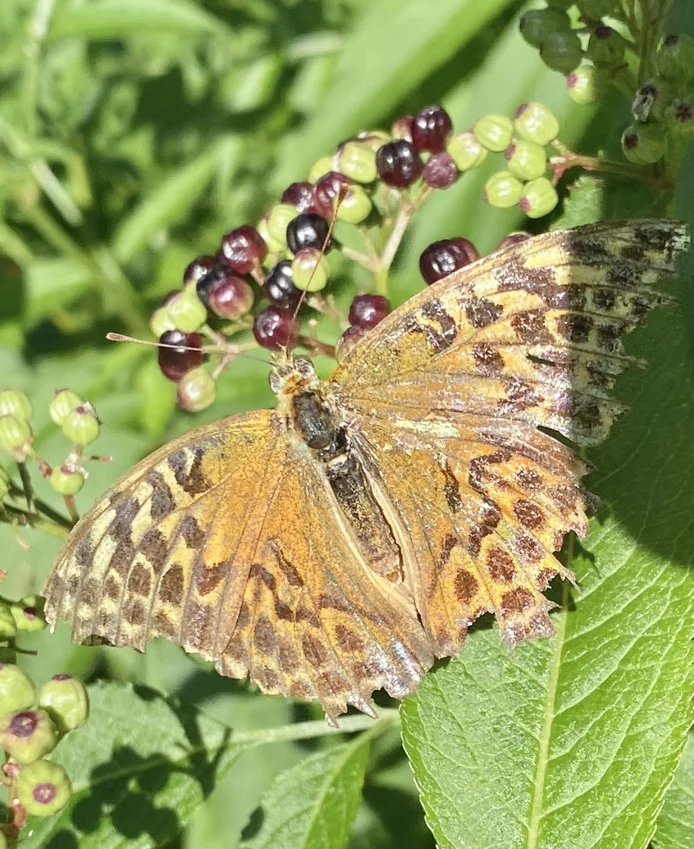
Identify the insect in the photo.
Argynnis paphia
